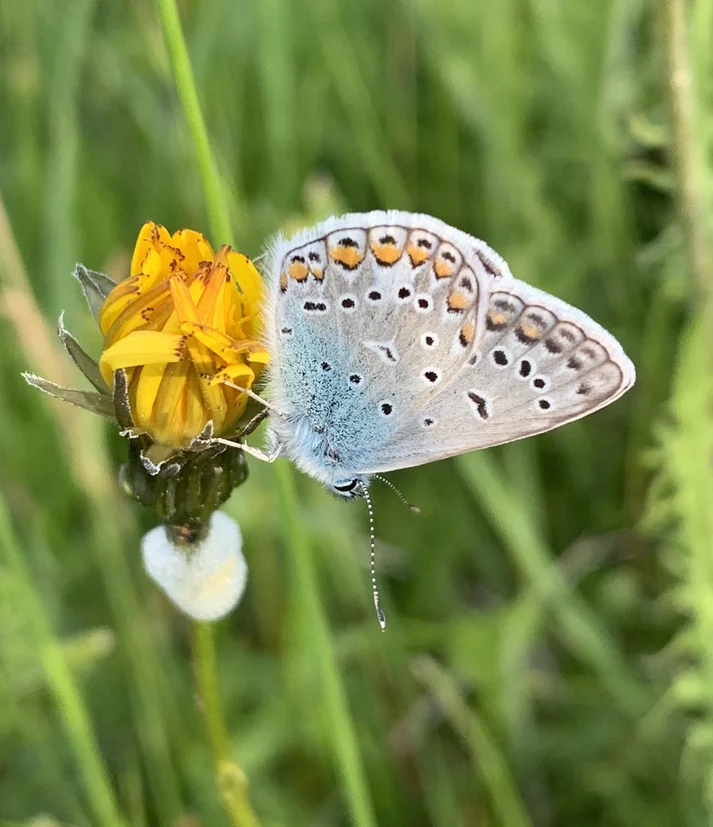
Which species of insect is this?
Polyommatus icarus
